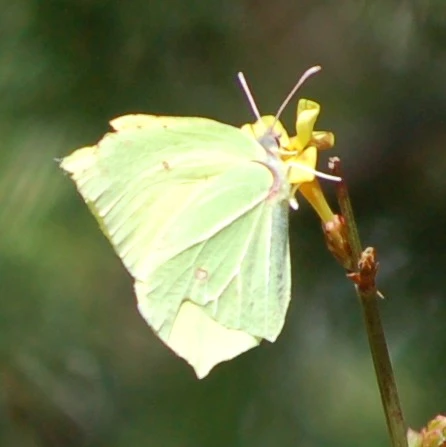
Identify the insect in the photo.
Gonepteryx rhamni
